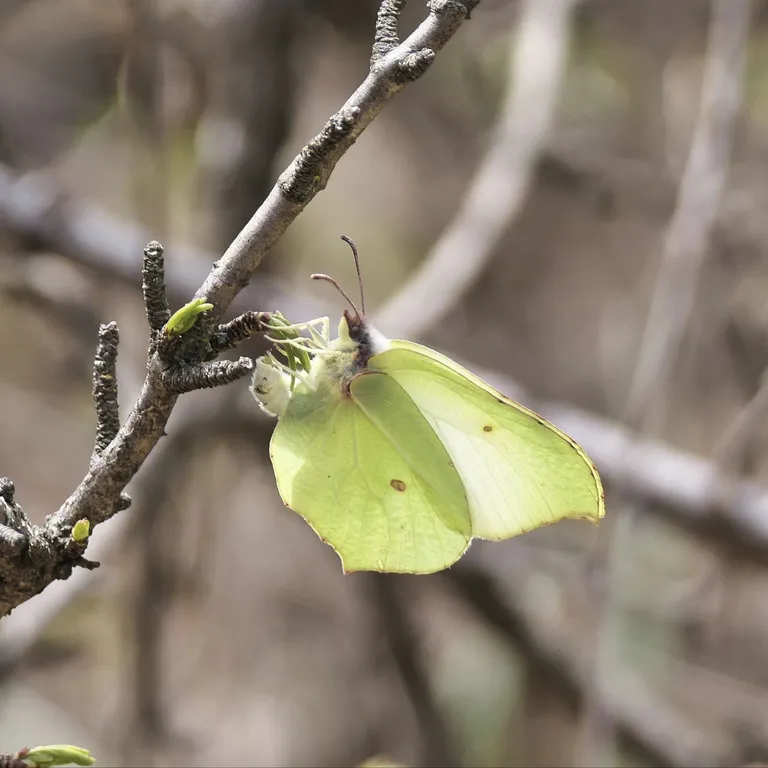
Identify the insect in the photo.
Gonepteryx rhamni
